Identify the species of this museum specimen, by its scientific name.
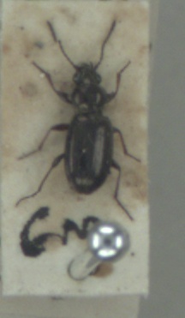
Bembidion properans
